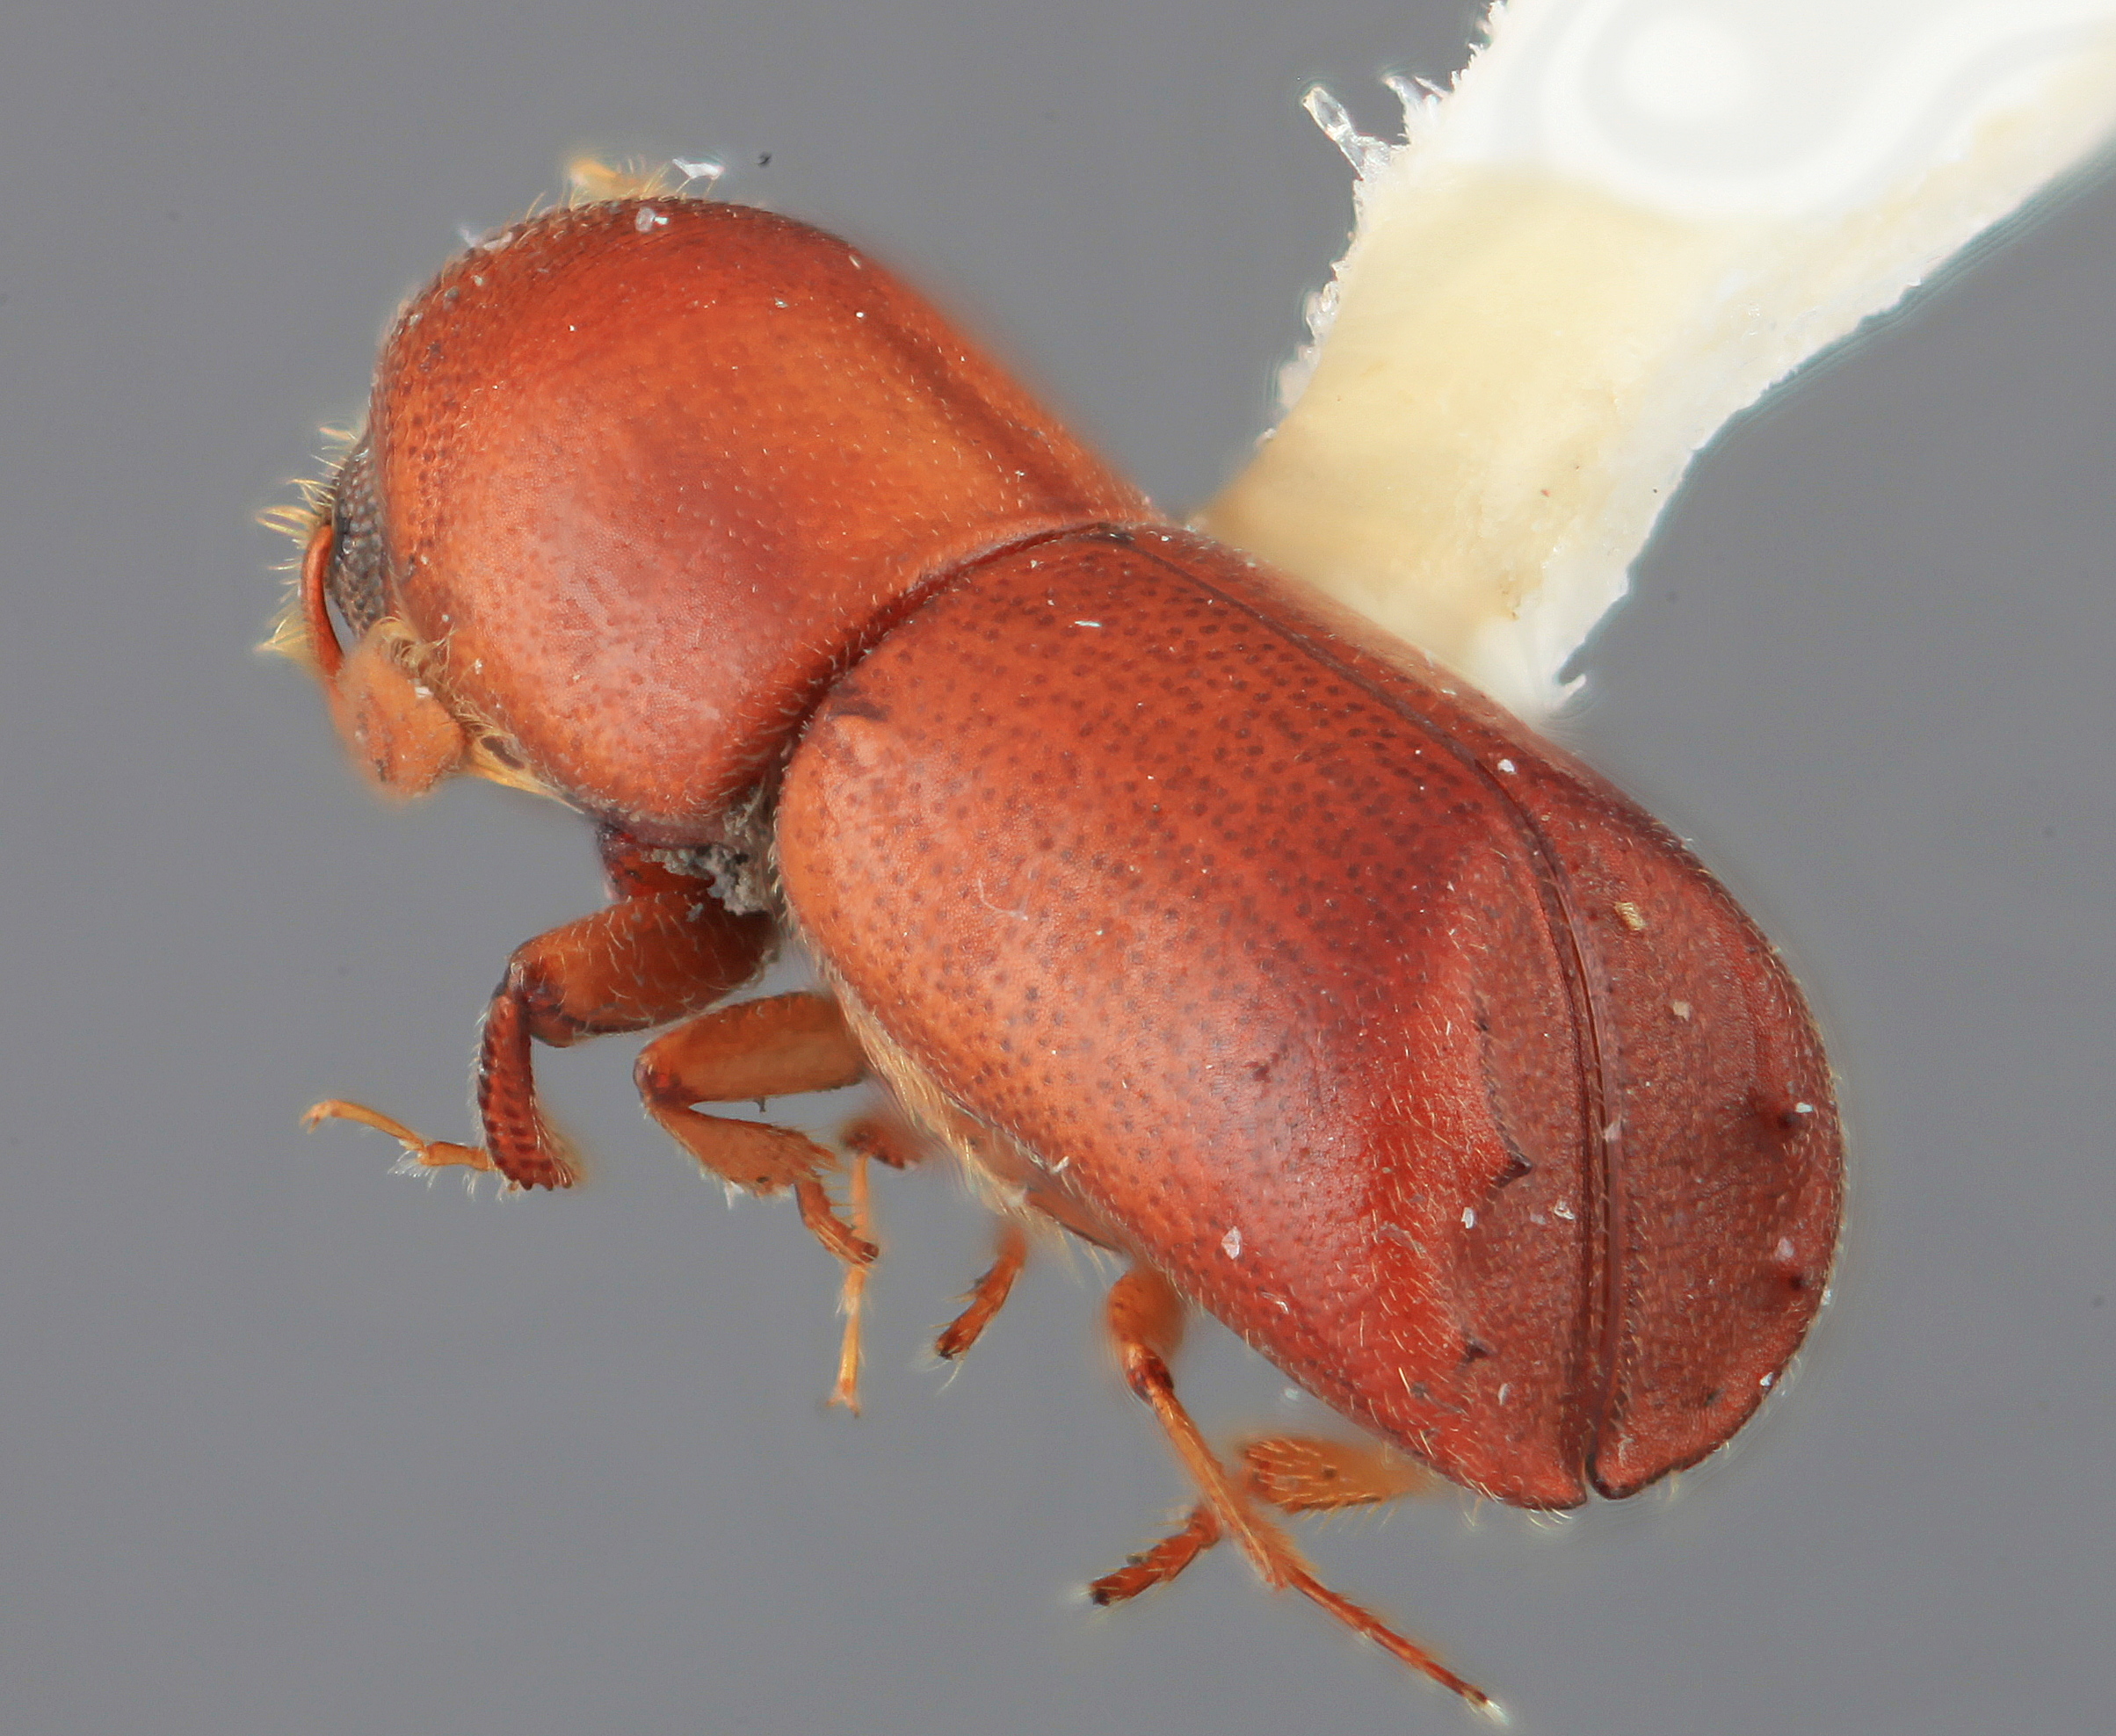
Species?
Paracarthylus concisus
